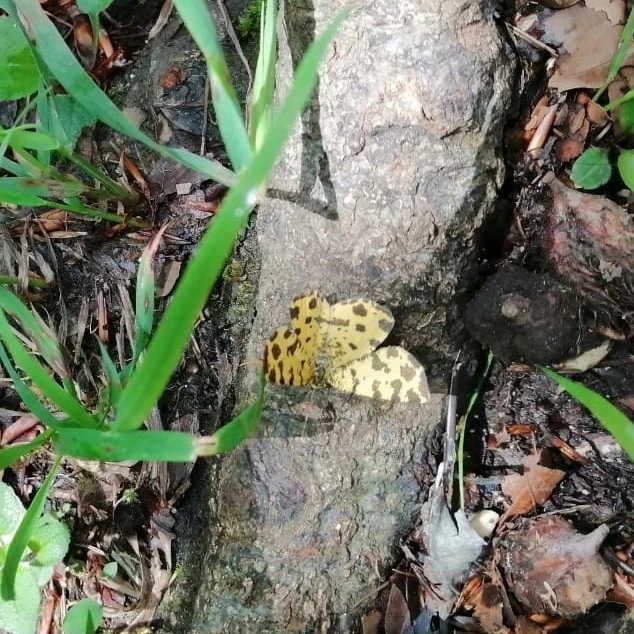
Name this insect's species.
Pseudopanthera macularia
